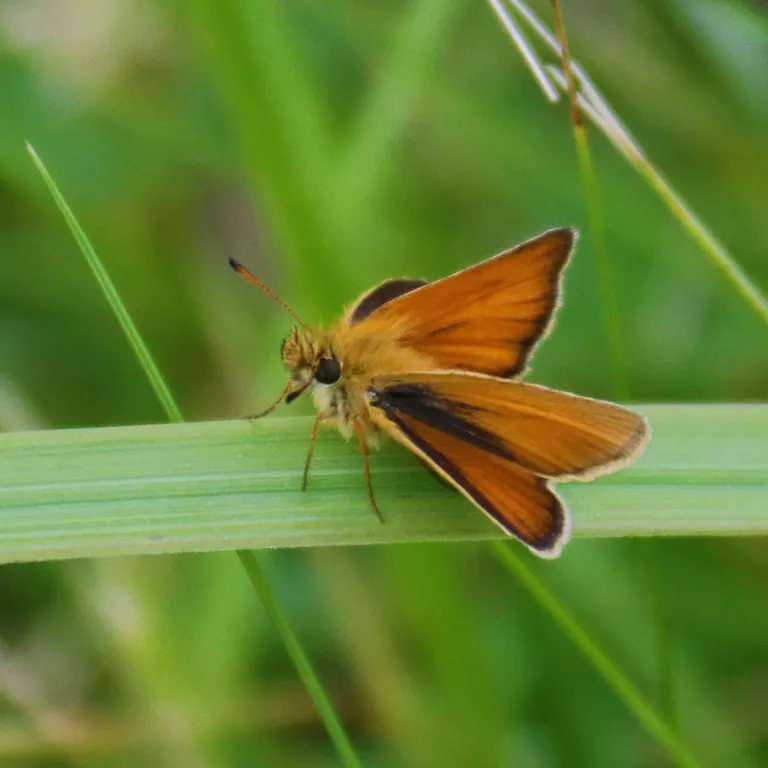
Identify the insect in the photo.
Thymelicus lineola
